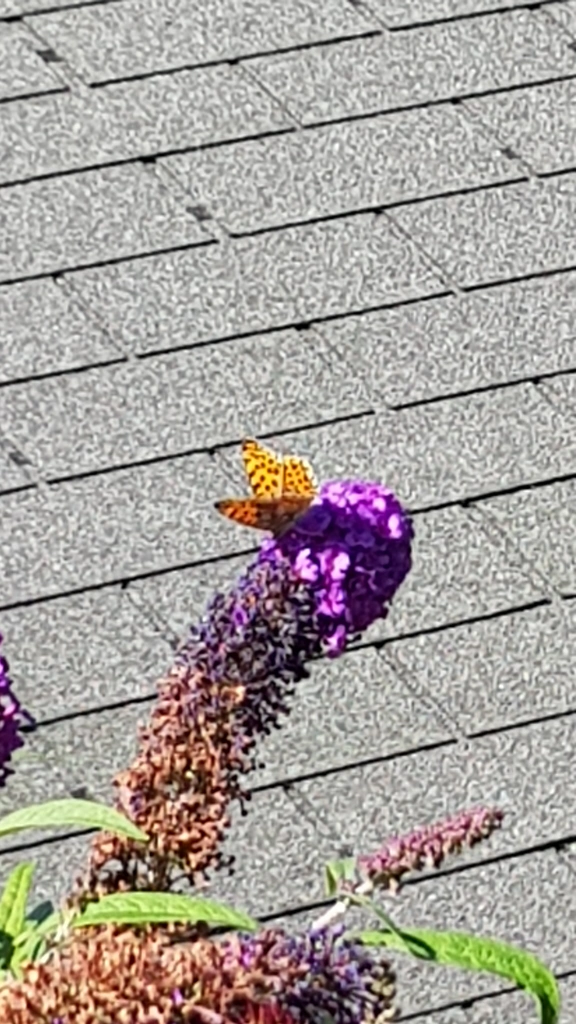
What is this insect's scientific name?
Issoria lathonia
